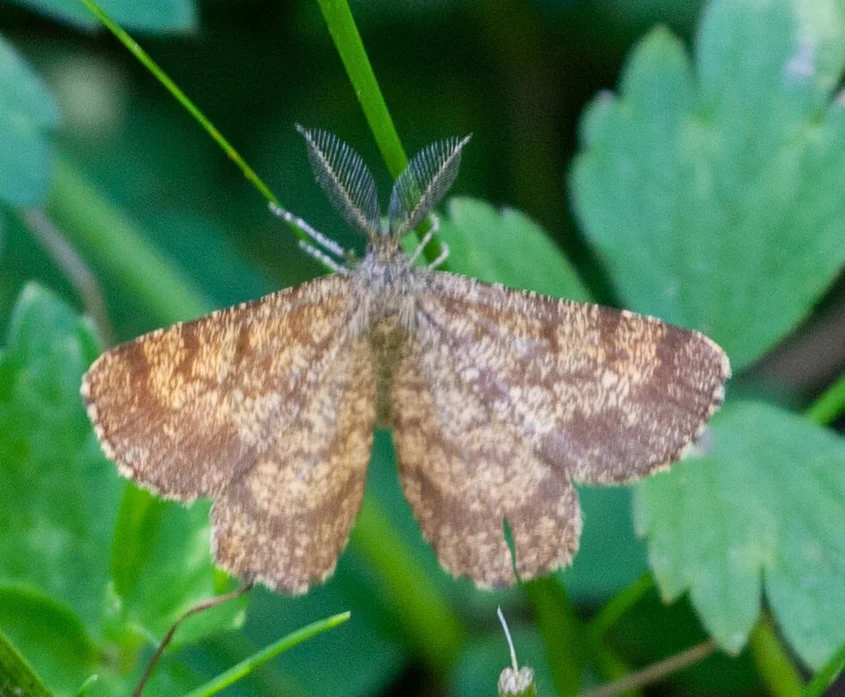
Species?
Ematurga atomaria
